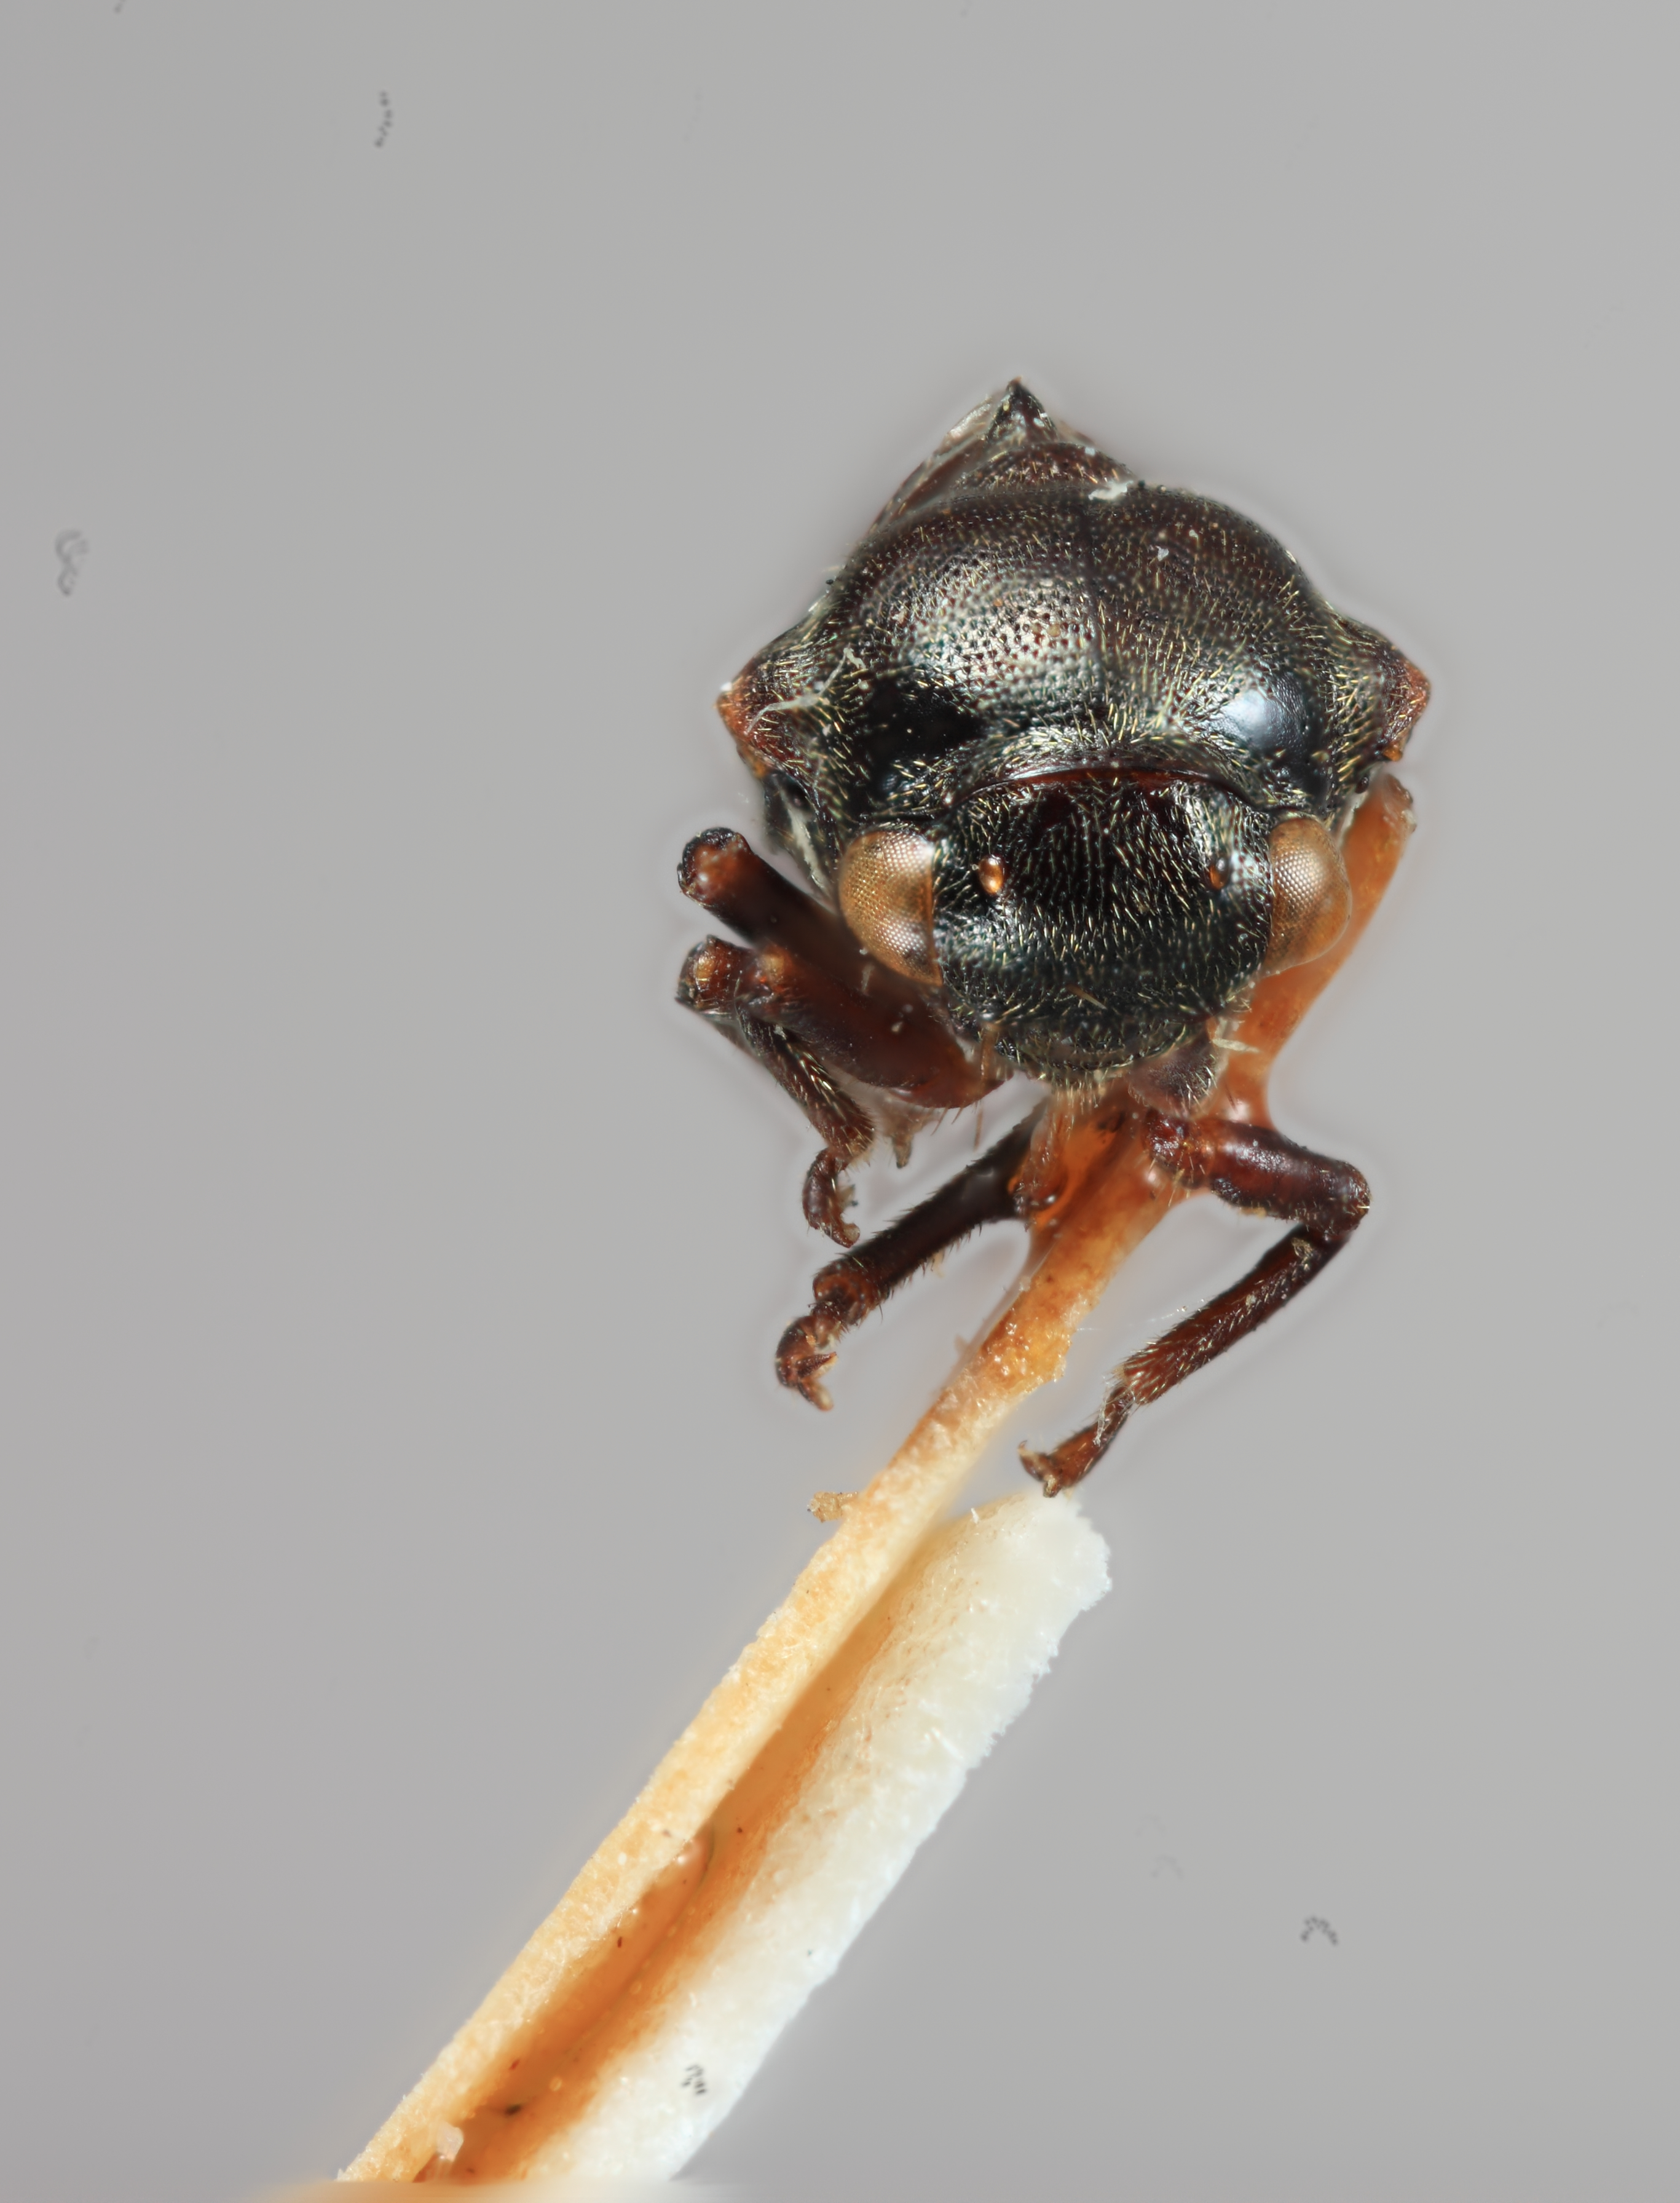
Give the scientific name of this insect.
Parayasa maculipennis
